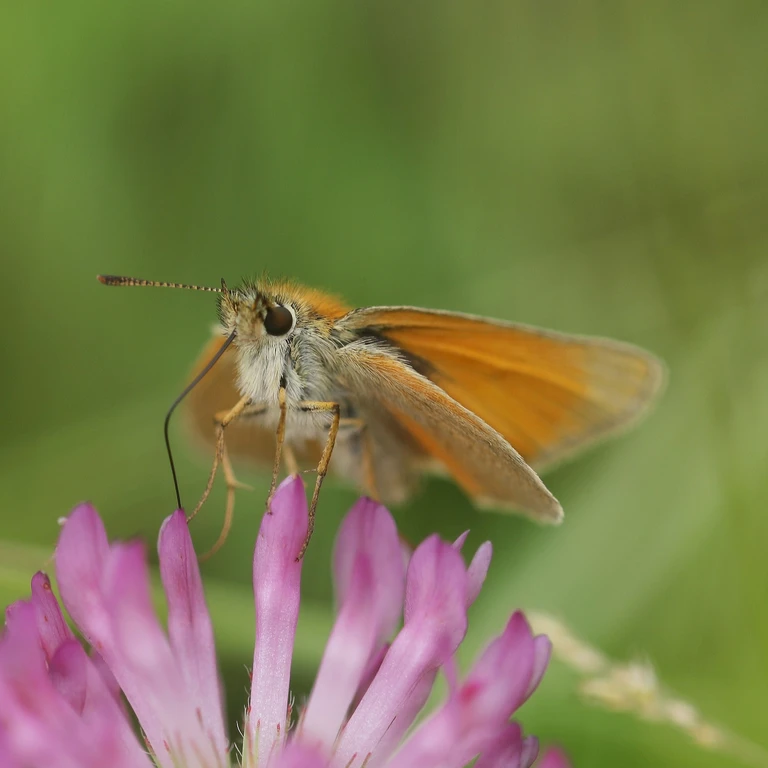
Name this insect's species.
Thymelicus sylvestris
